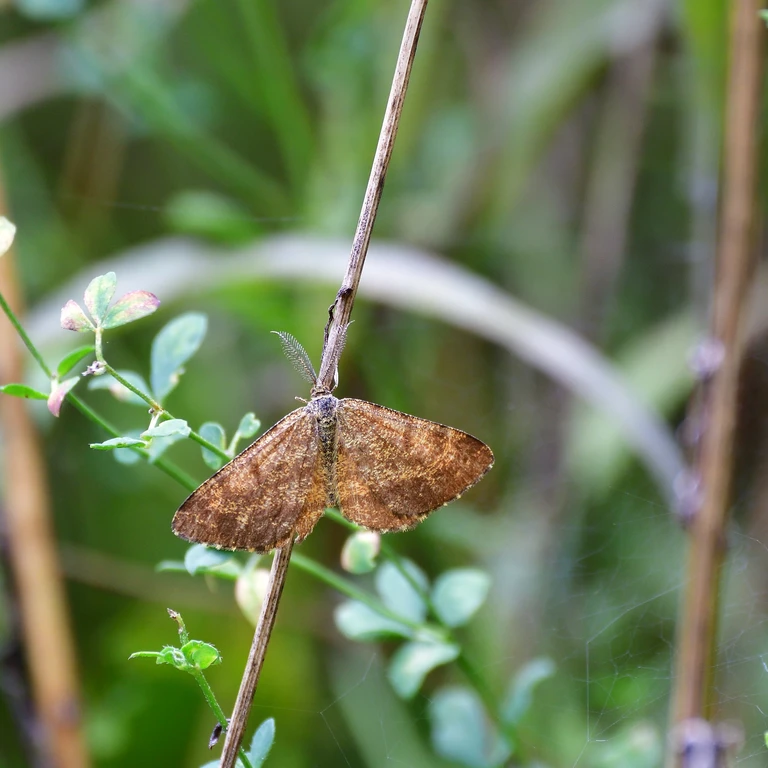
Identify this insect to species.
Ematurga atomaria
